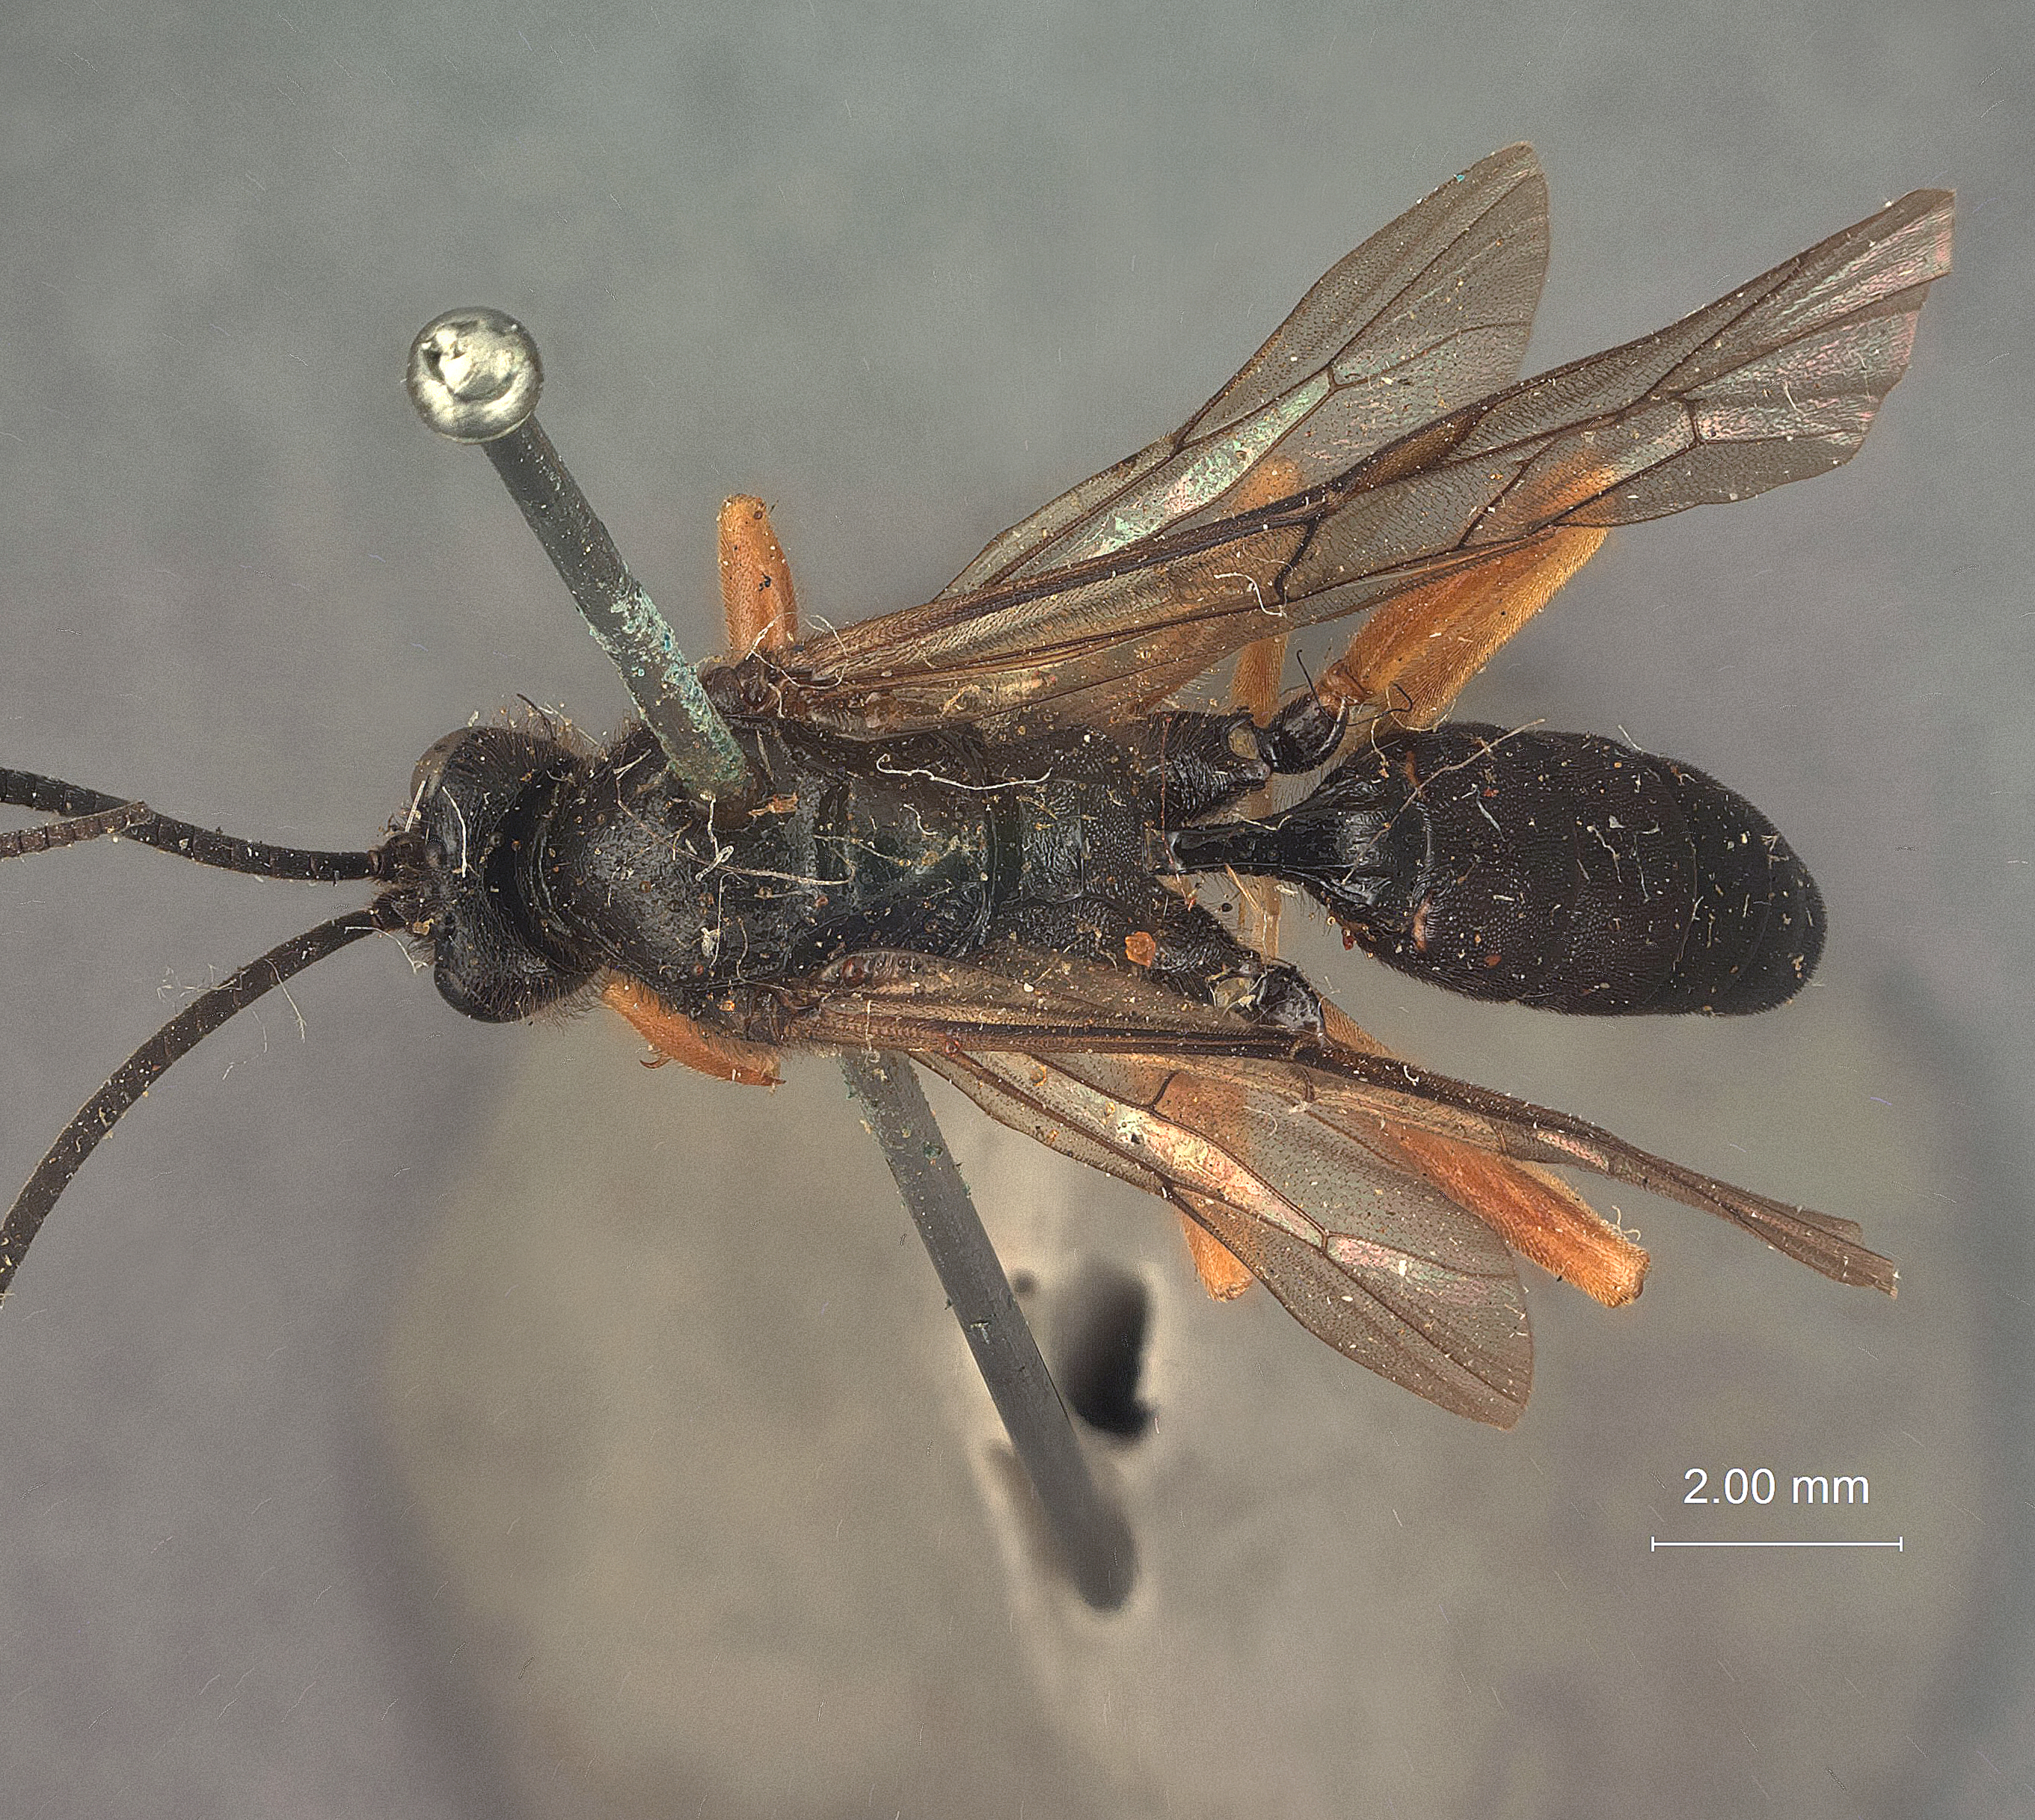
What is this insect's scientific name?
Ichneumon nigropilosus
